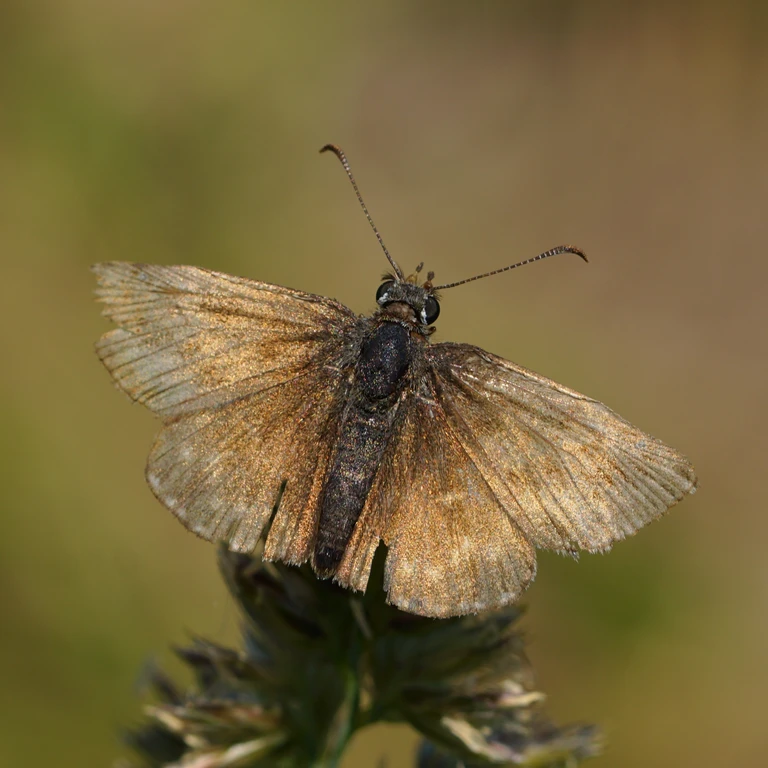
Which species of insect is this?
Erynnis tages
